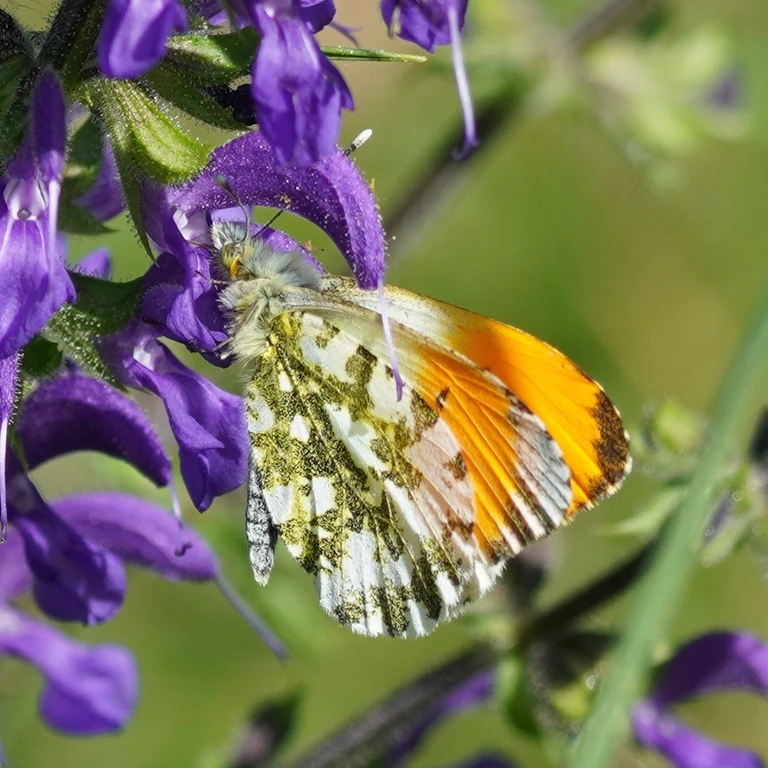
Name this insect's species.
Anthocharis cardamines
